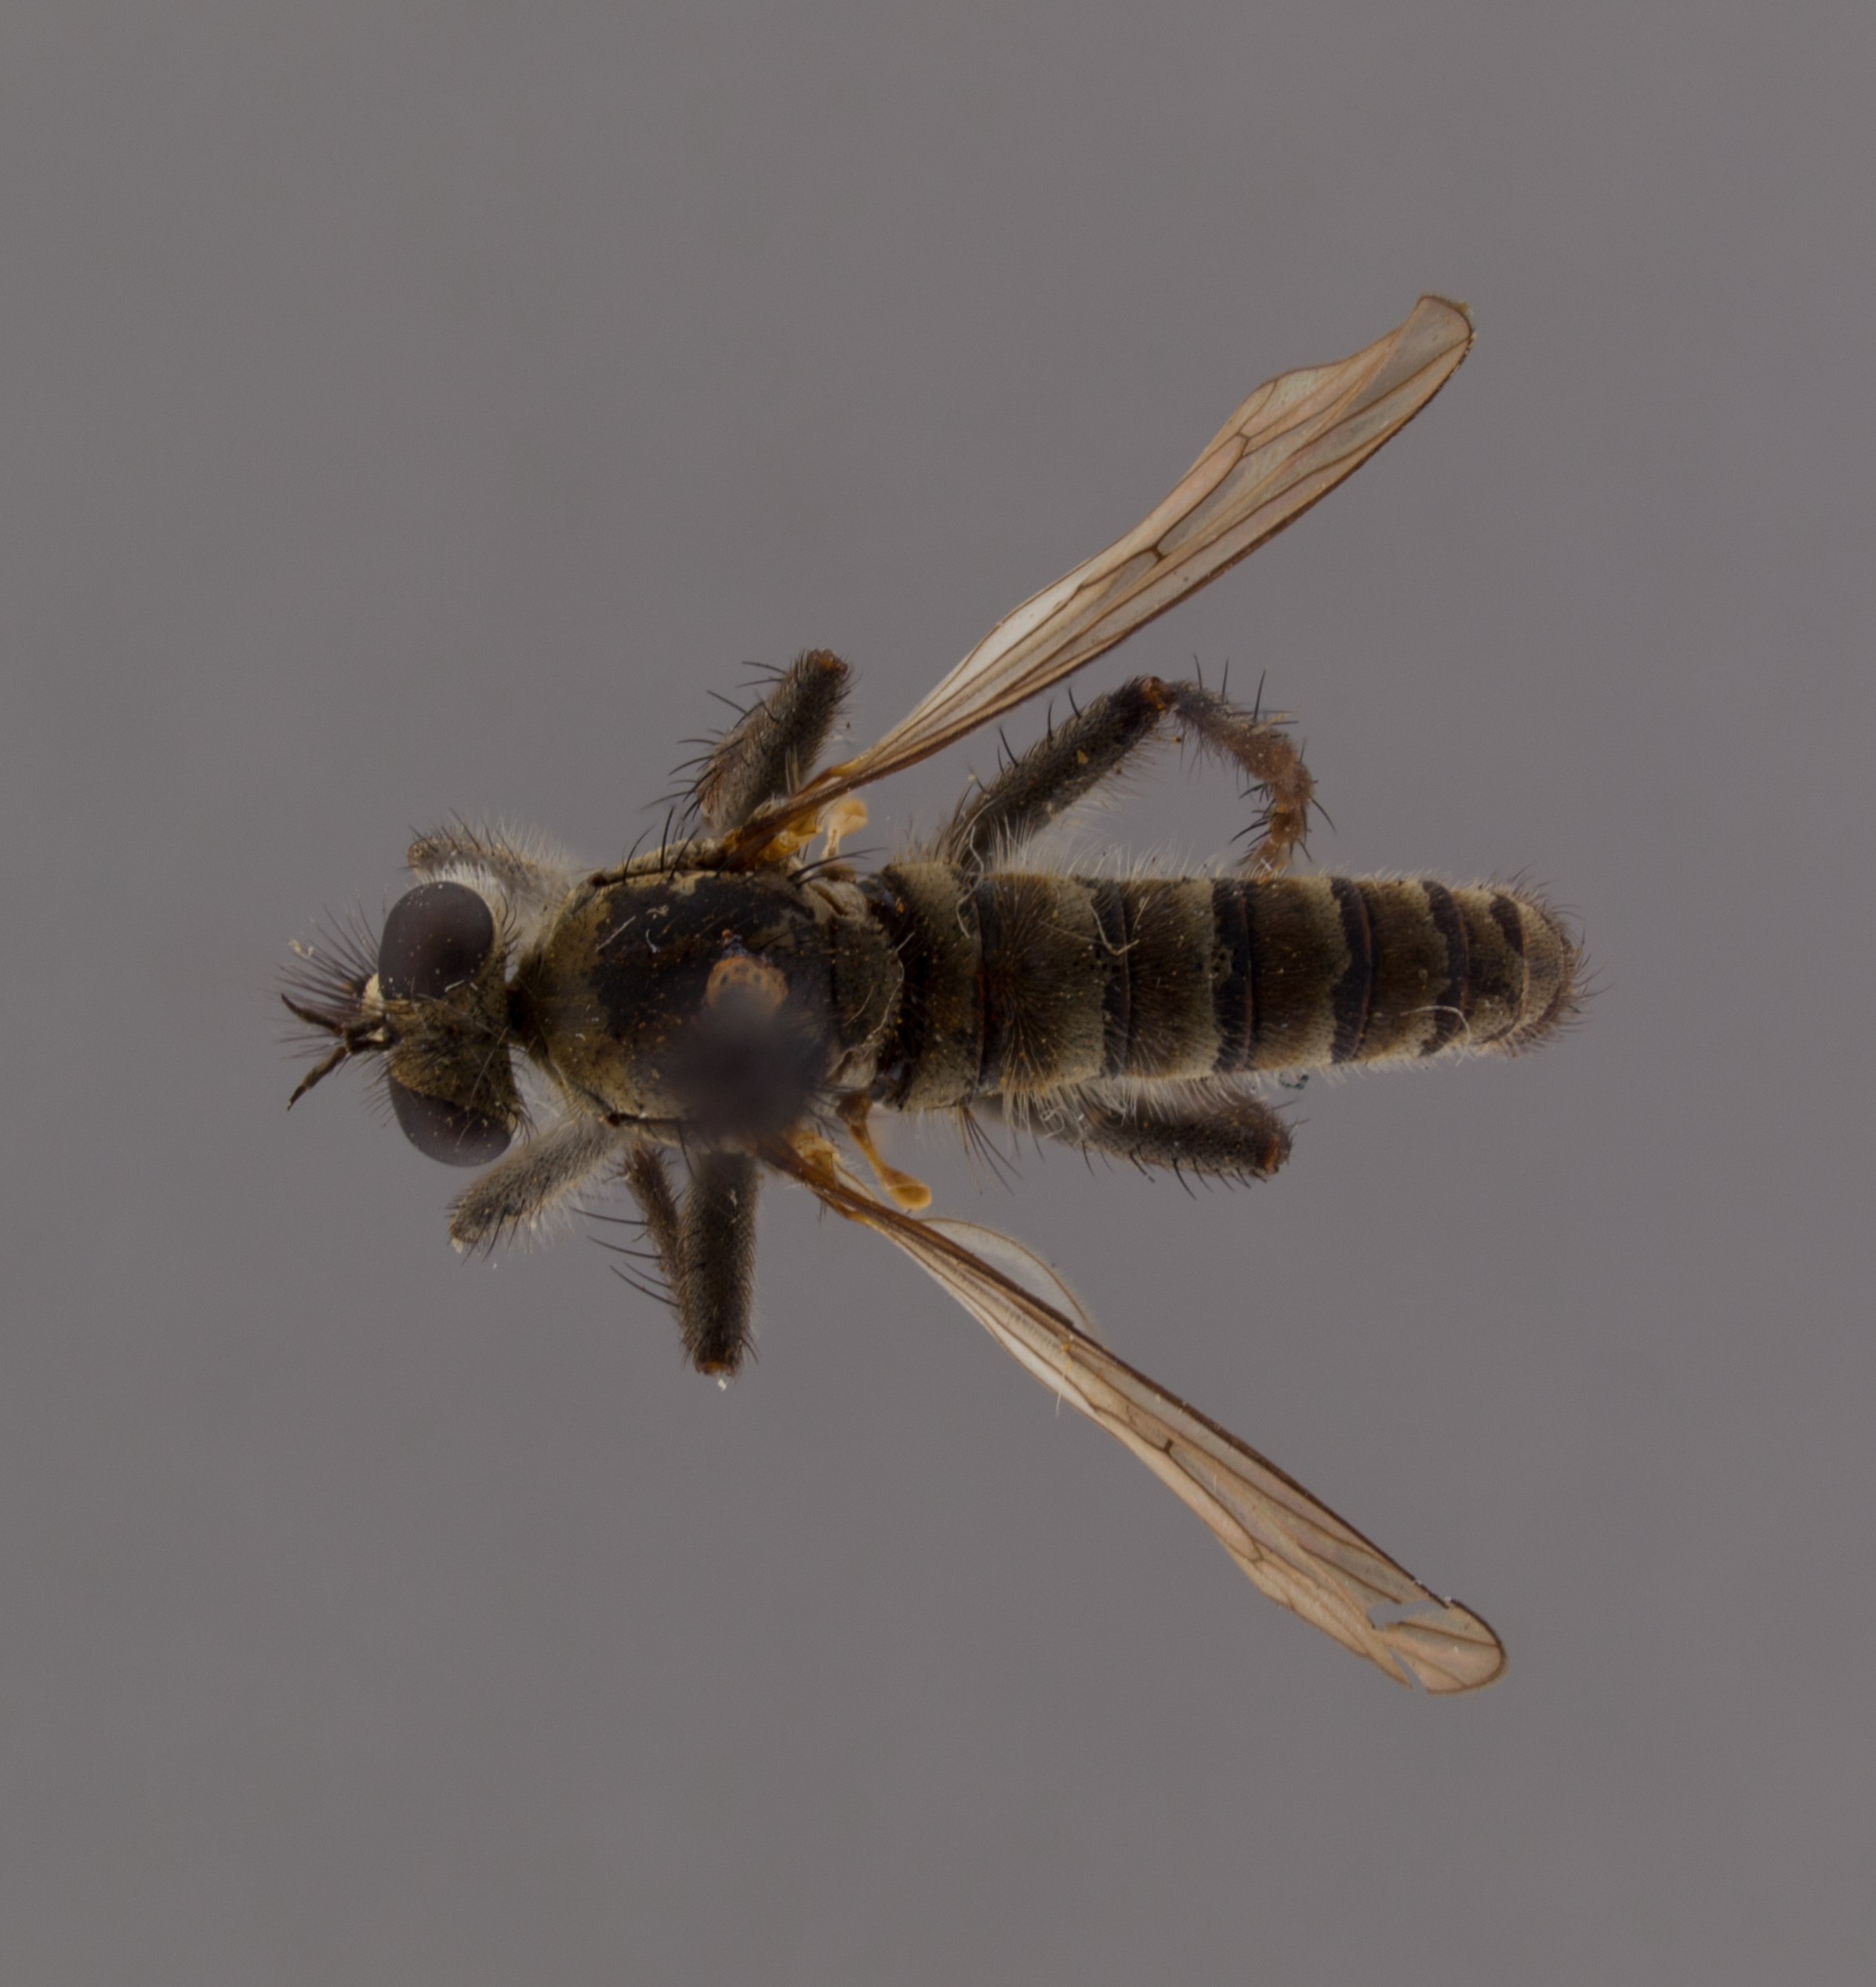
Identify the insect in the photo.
Lasiopogon monticola
